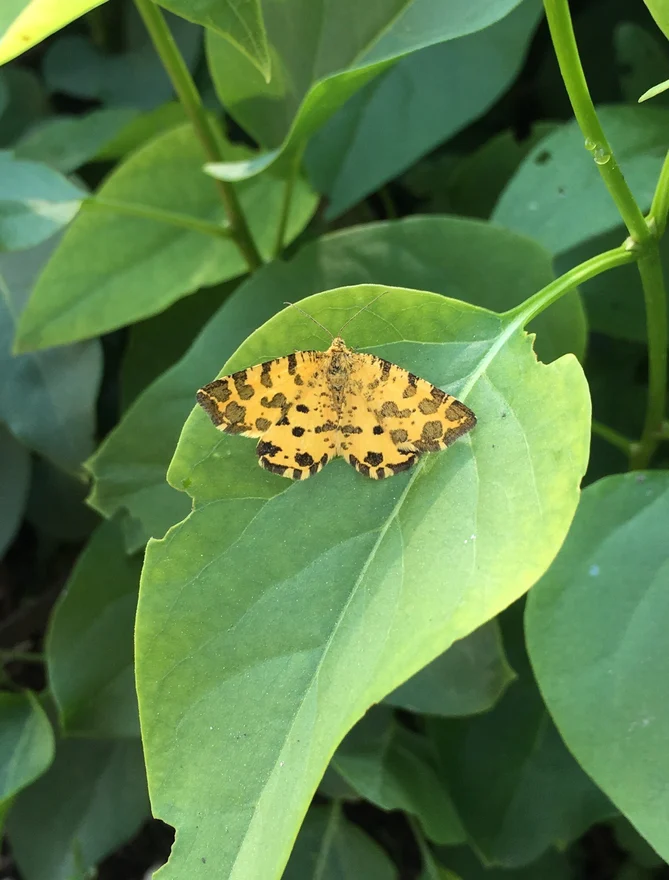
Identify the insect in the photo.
Pseudopanthera macularia
